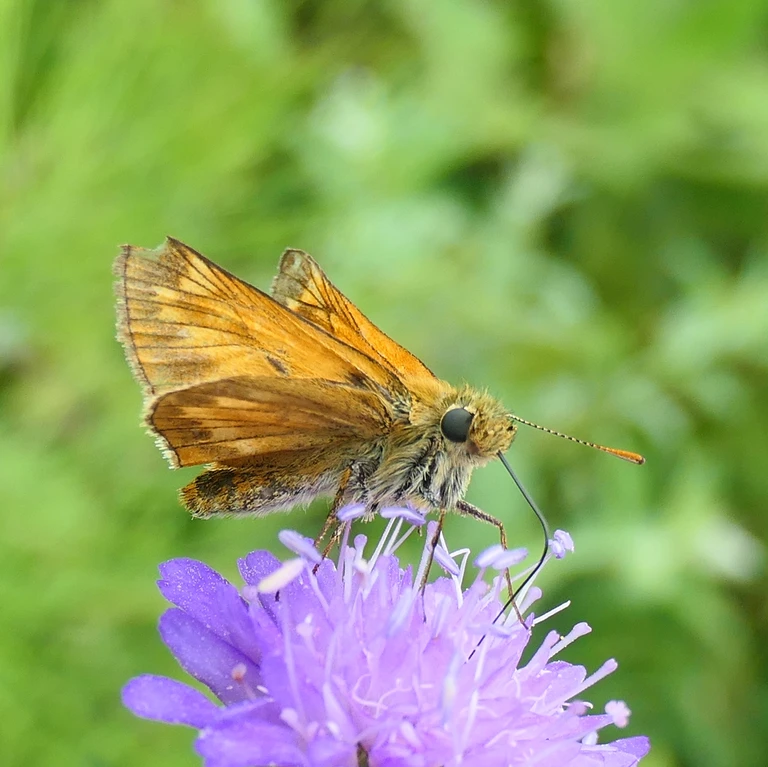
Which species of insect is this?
Ochlodes sylvanus (also Ochlodes venata)
